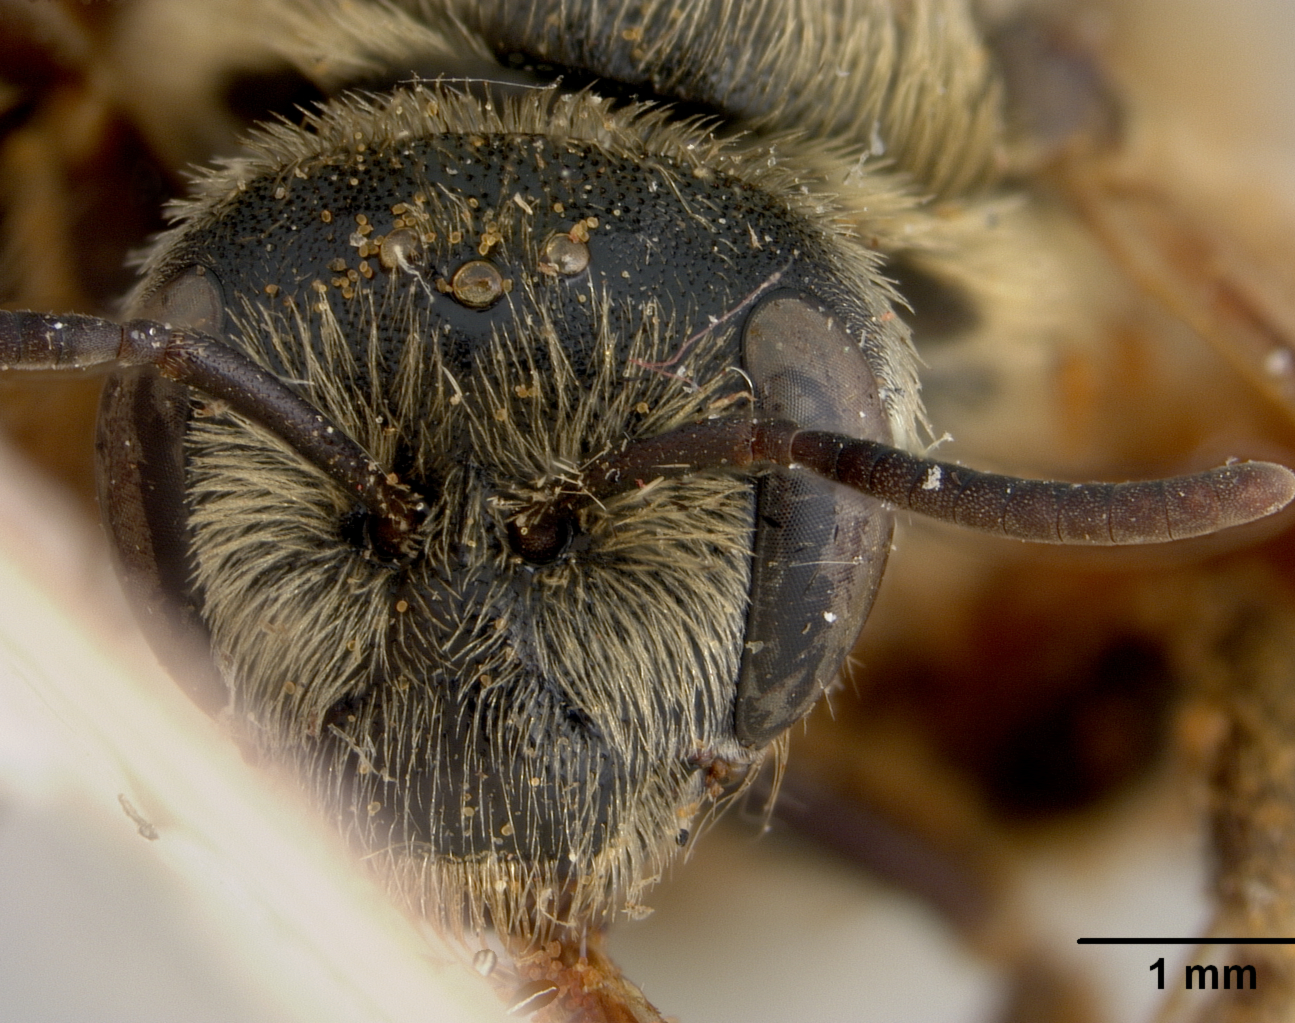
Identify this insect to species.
Paranomia venablesii
